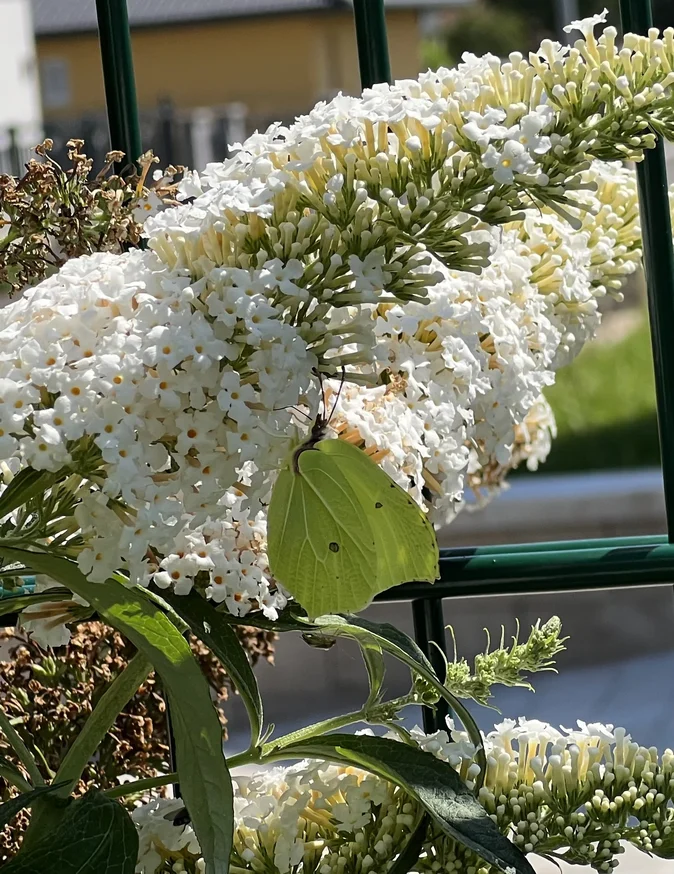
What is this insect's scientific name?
Gonepteryx rhamni
